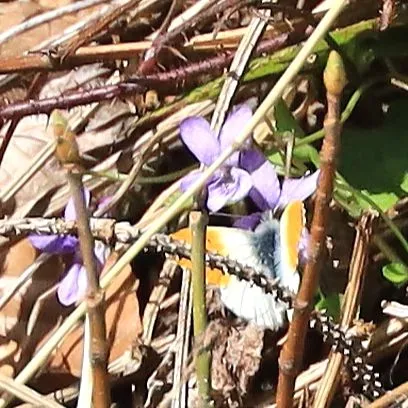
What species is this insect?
Anthocharis cardamines
